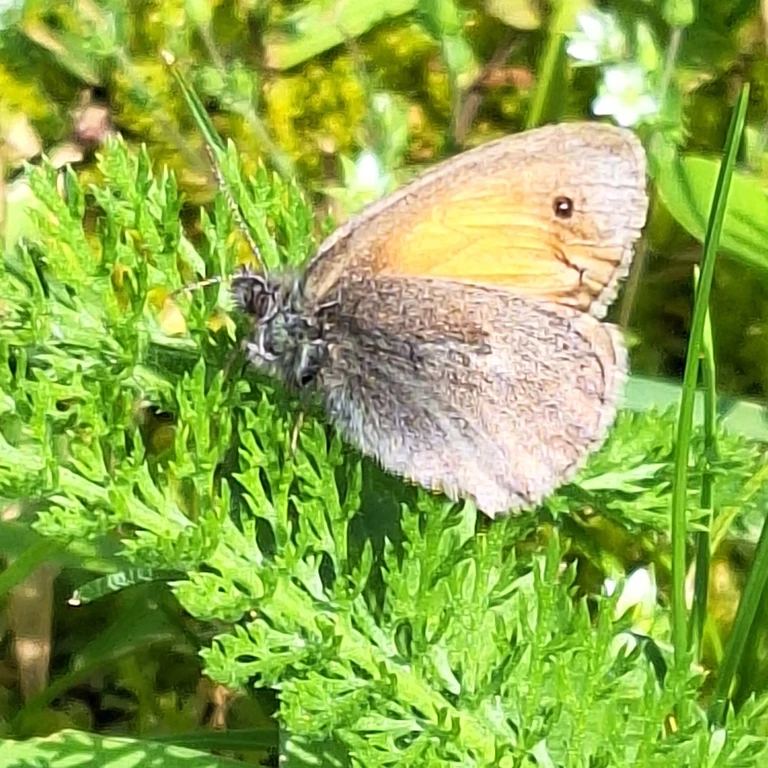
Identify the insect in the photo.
Coenonympha pamphilus
